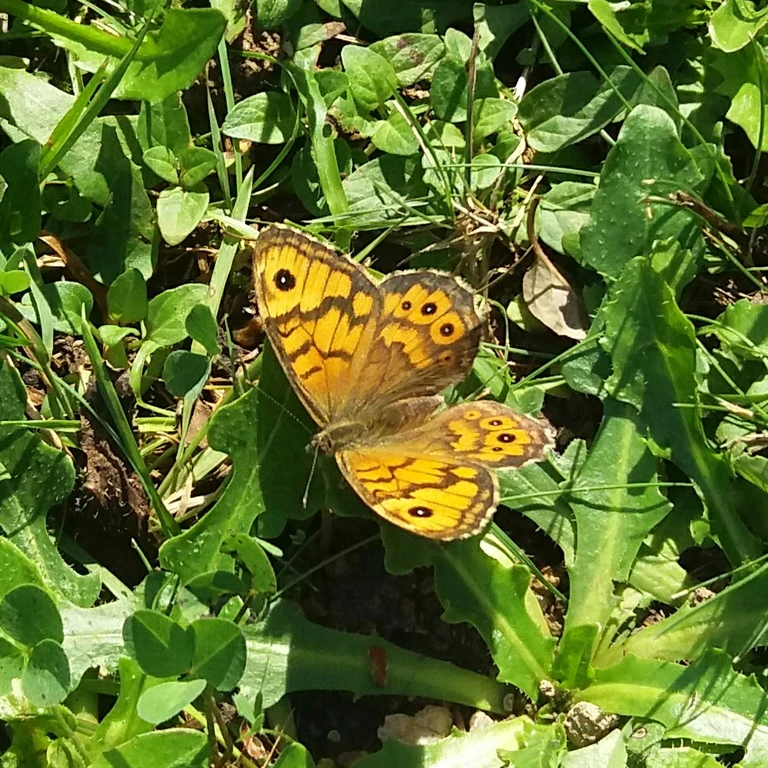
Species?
Lasiommata megera (also Pararge megera)
